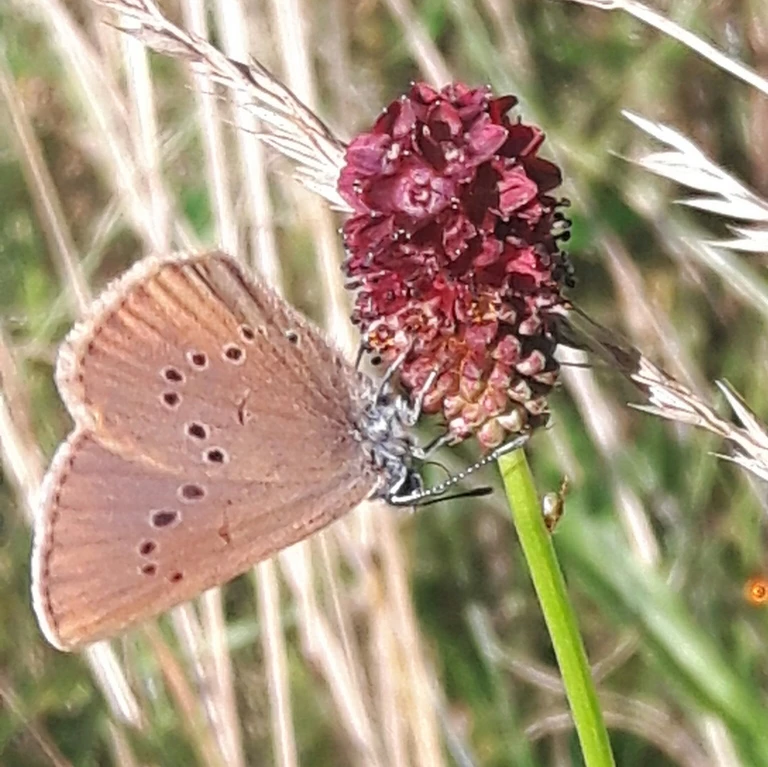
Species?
Phengaris nausithous (also Maculinea nausithous)
